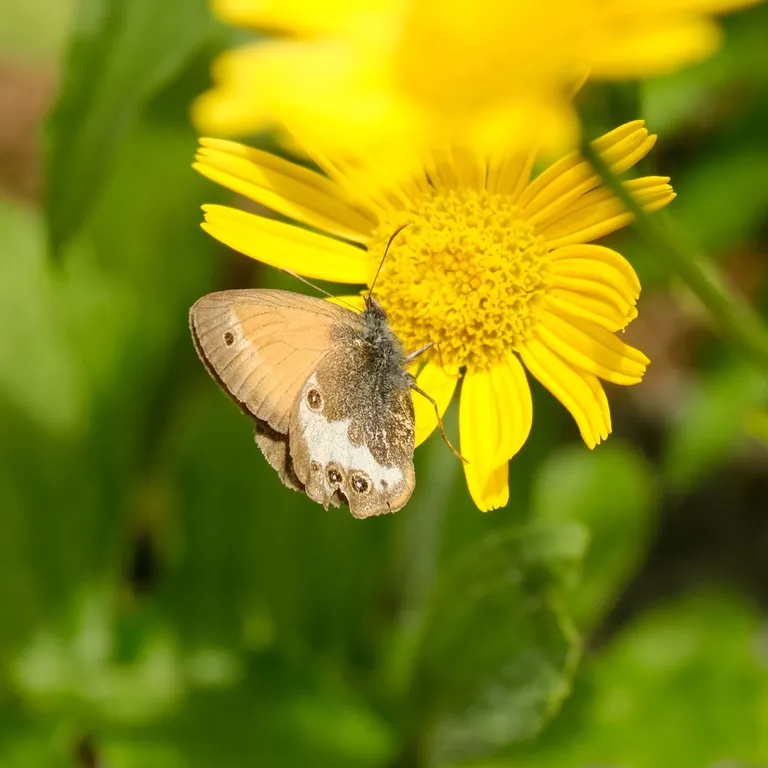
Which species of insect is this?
Coenonympha arcania
